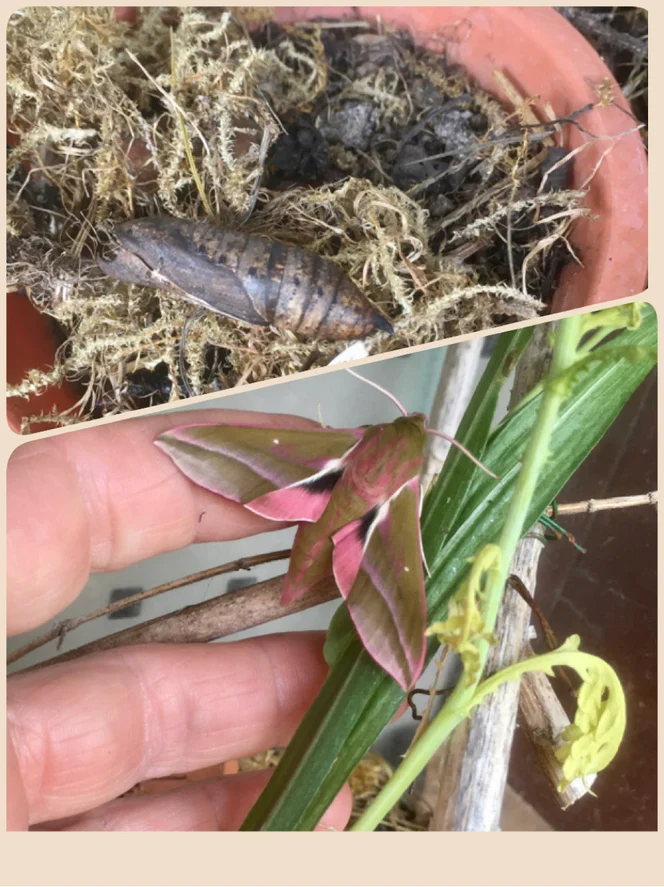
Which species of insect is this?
Deilephila elpenor
